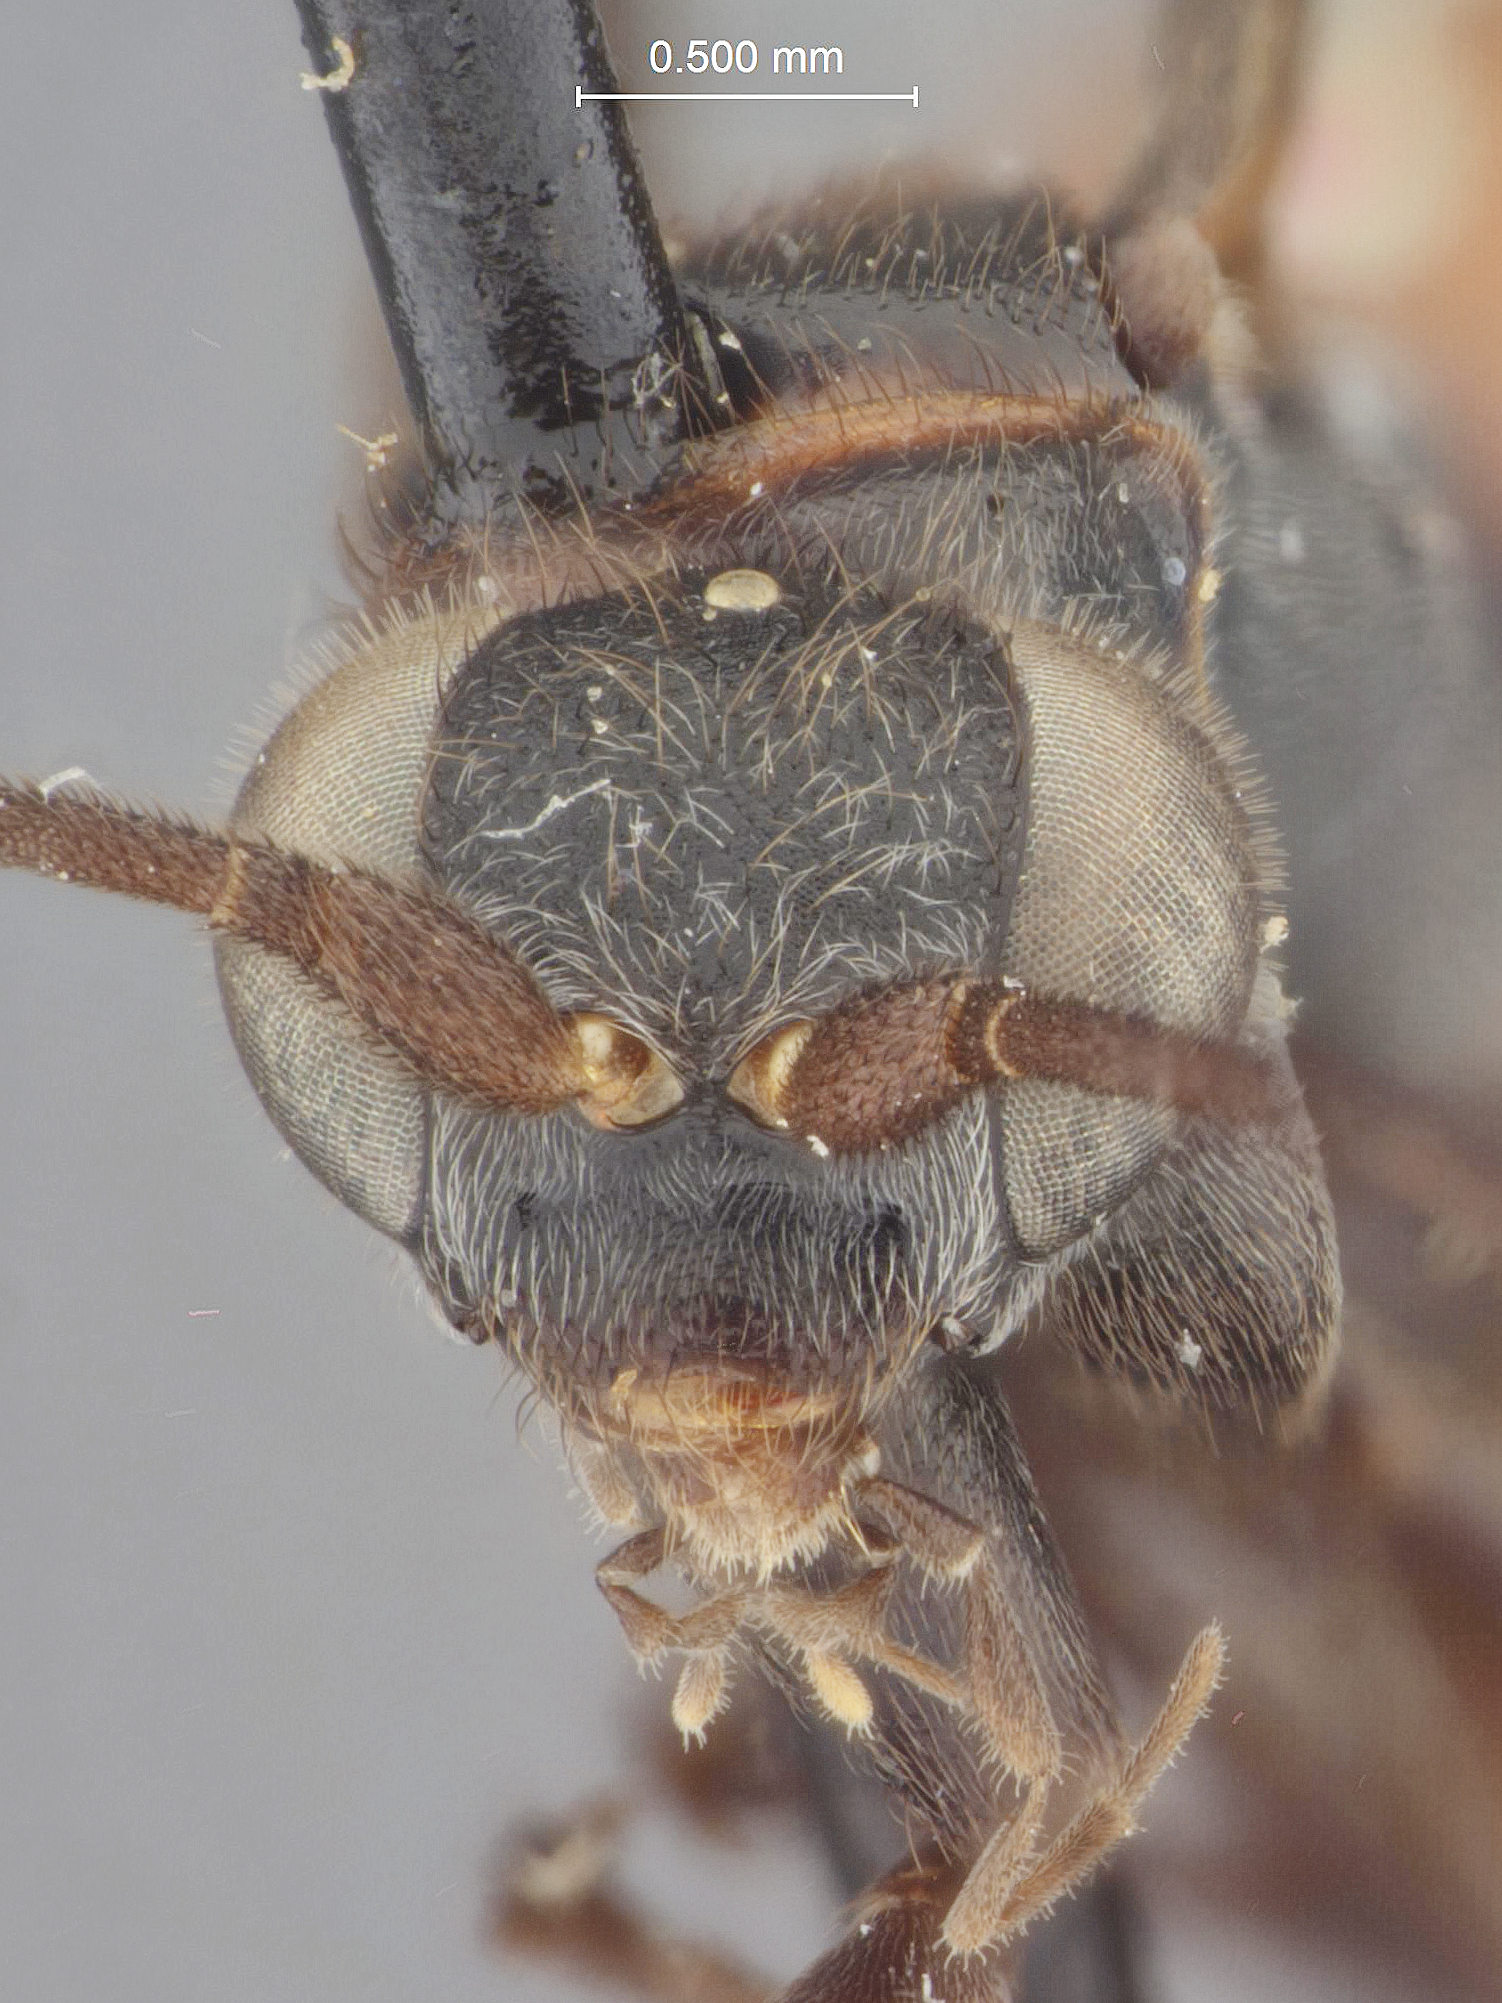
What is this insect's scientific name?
Aulocostethus pulcherrimus
